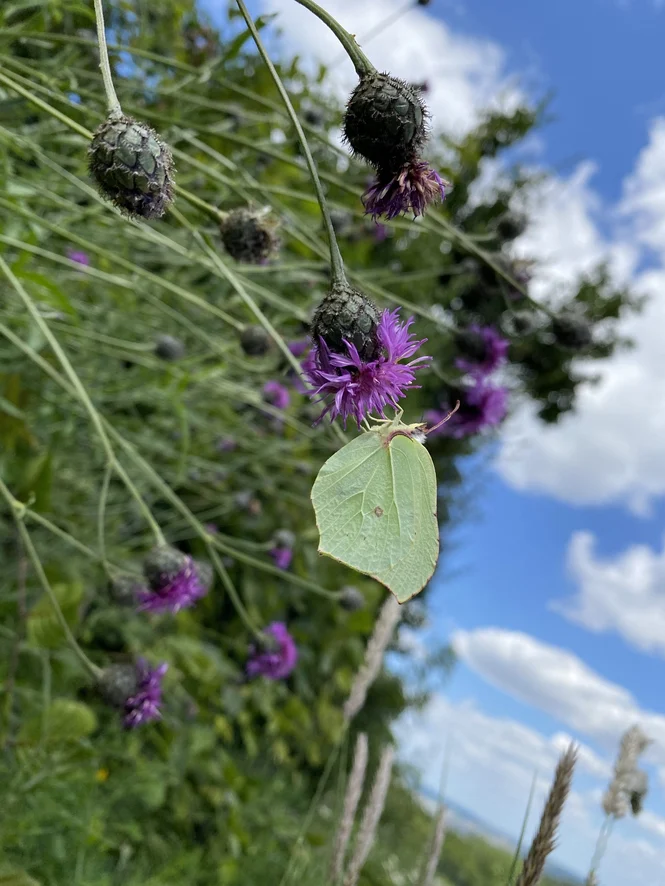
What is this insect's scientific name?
Gonepteryx rhamni
